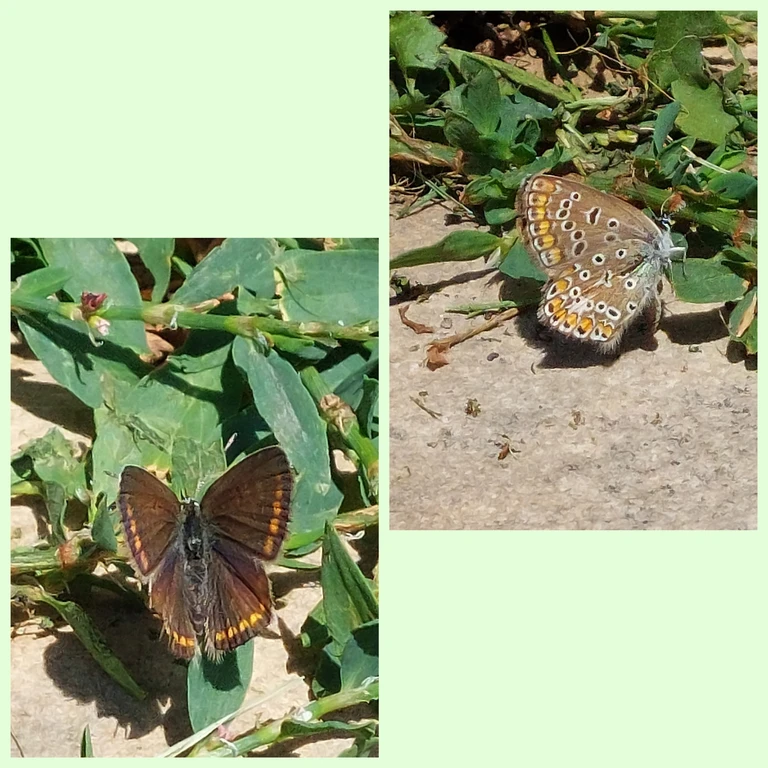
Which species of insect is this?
Polyommatus icarus
